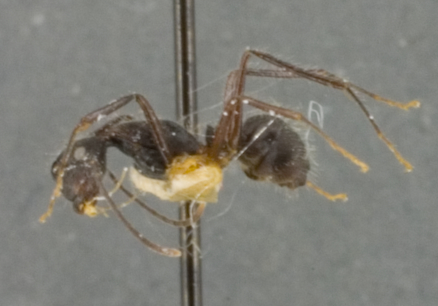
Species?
Dendromyrmex fabricii
